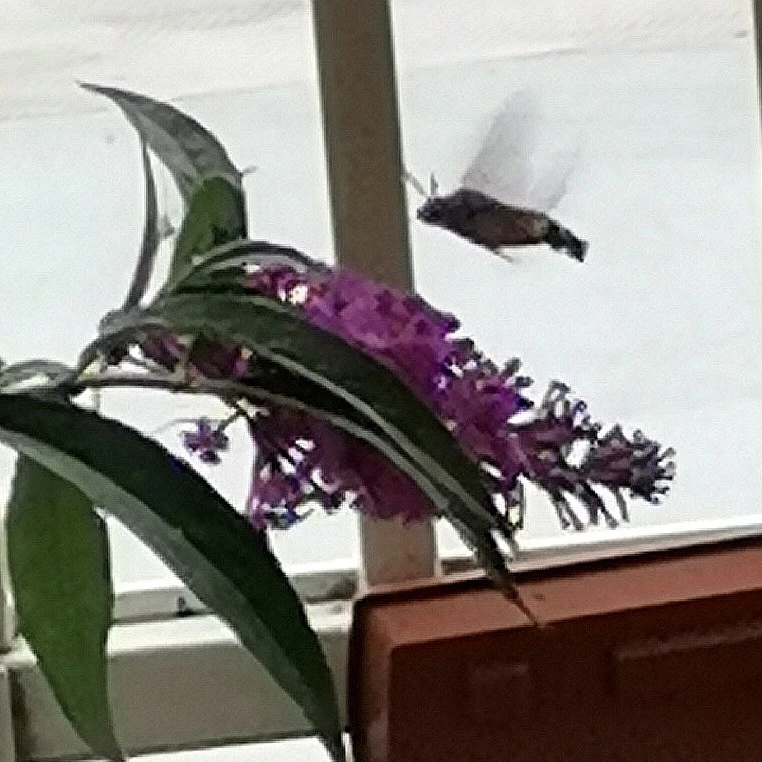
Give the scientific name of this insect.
Macroglossum stellatarum
